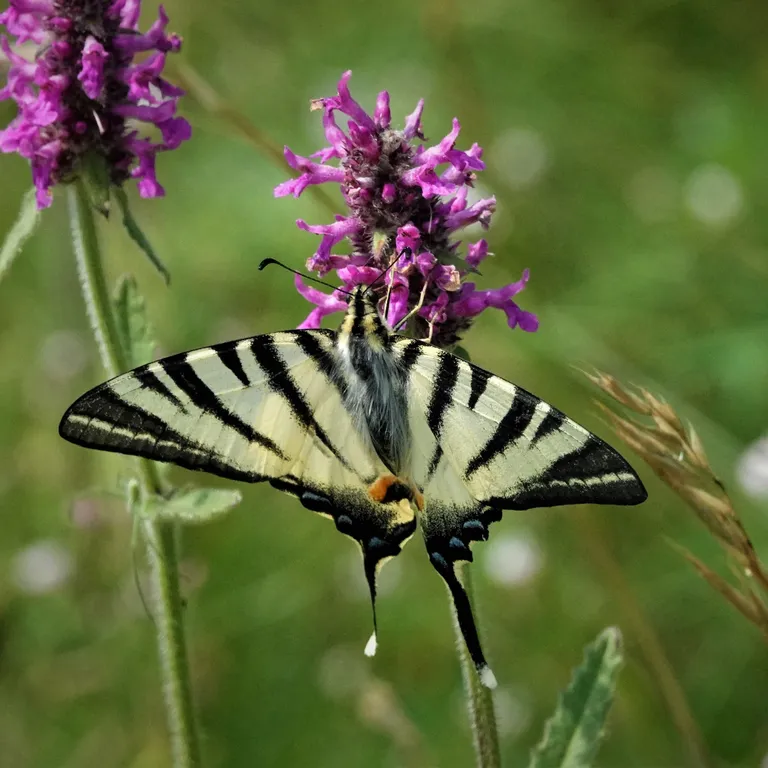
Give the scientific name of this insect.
Iphiclides podalirius
